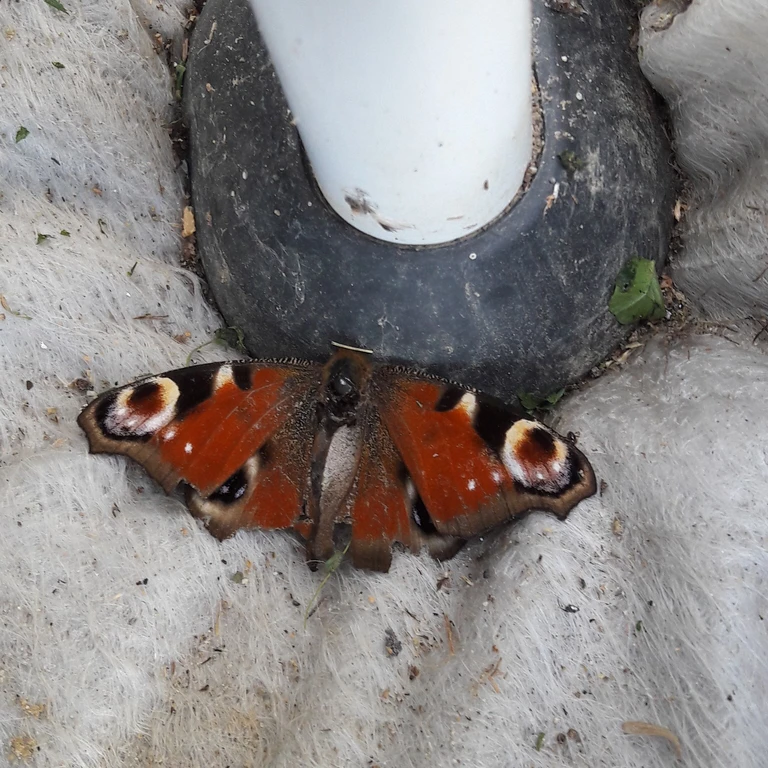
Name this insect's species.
Aglais io
